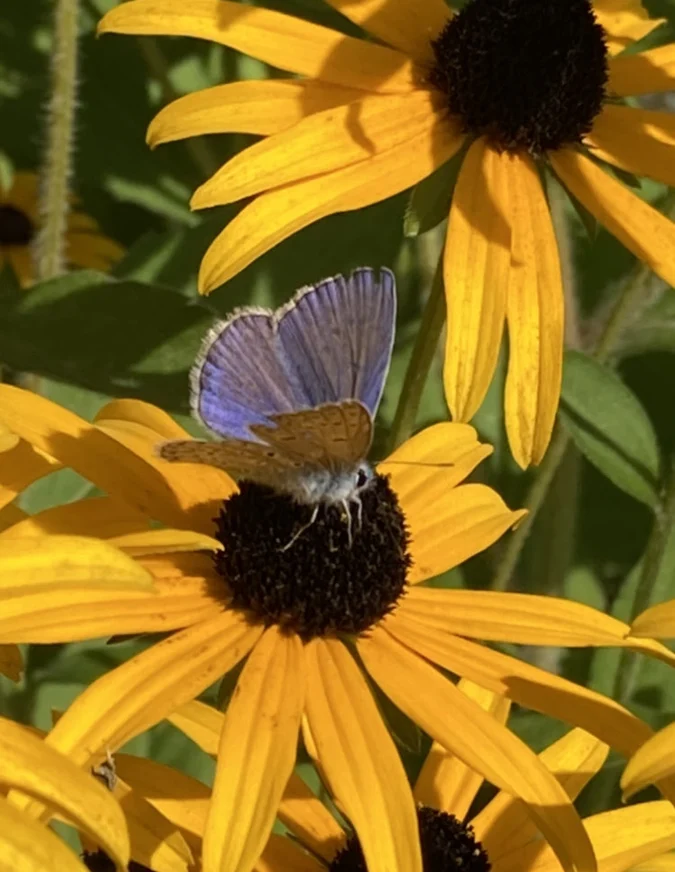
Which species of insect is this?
Polyommatus icarus
